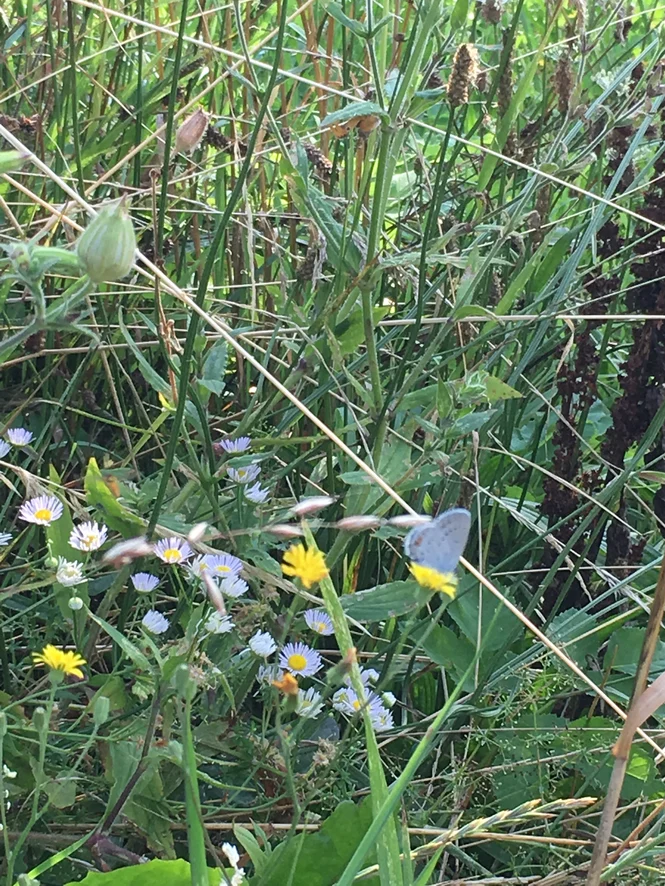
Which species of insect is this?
Cupido argiades (also Elkalyce argiades)
